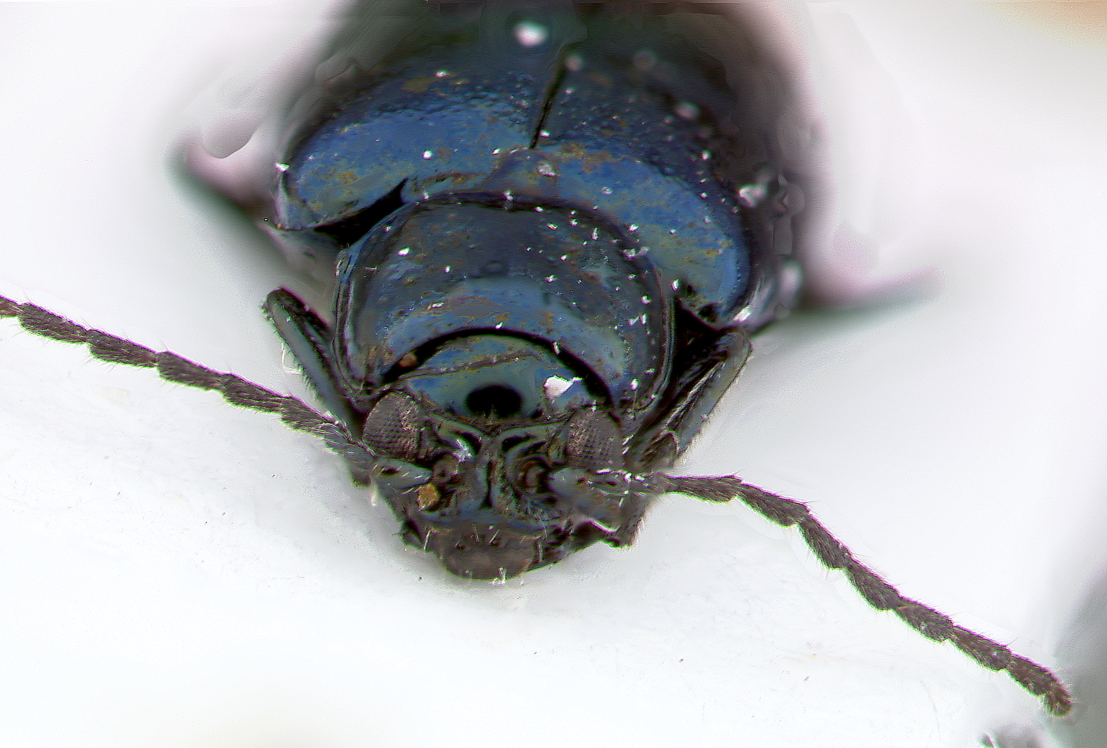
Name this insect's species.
Calomicrus yunnanus
